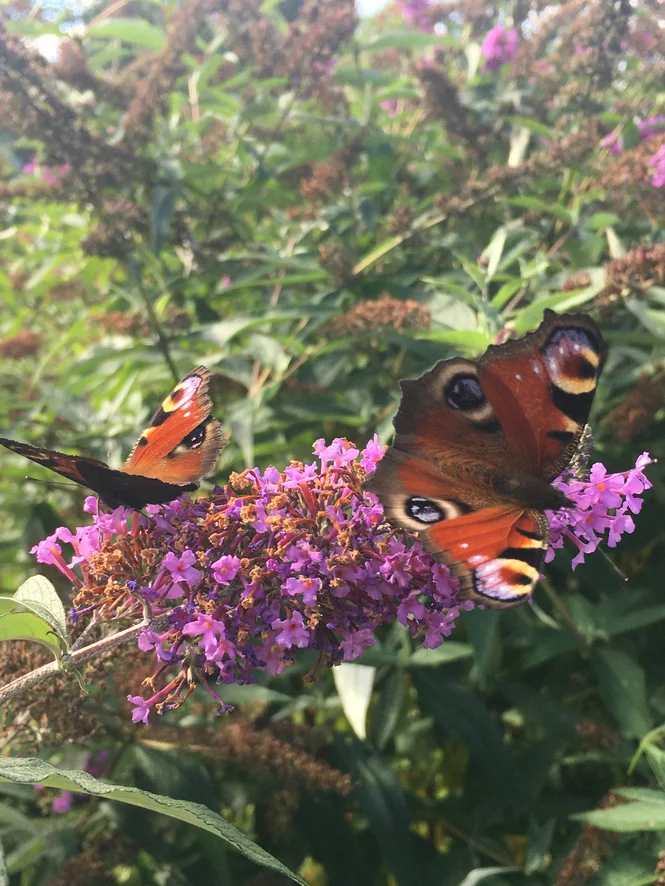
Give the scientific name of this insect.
Aglais io
